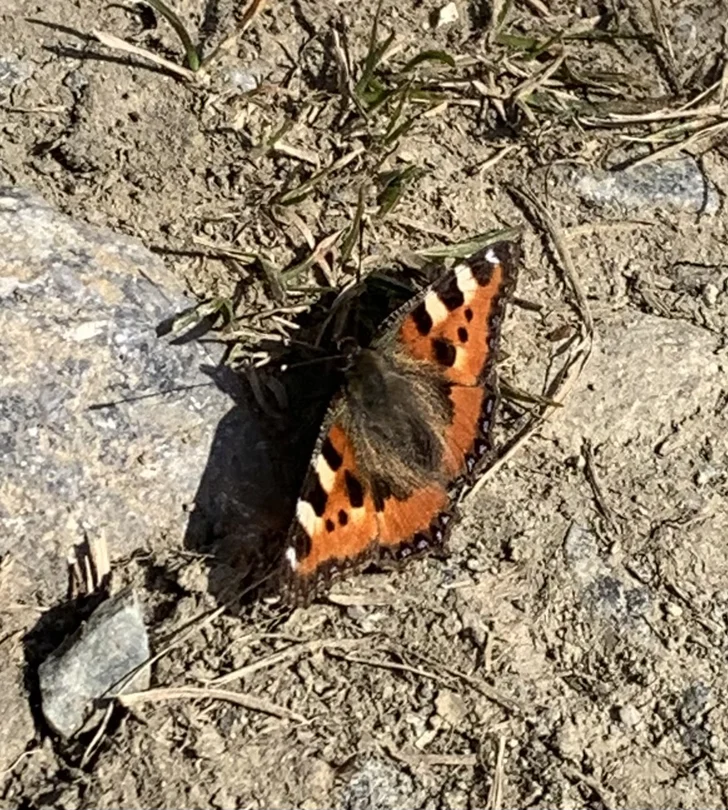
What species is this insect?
Aglais urticae
